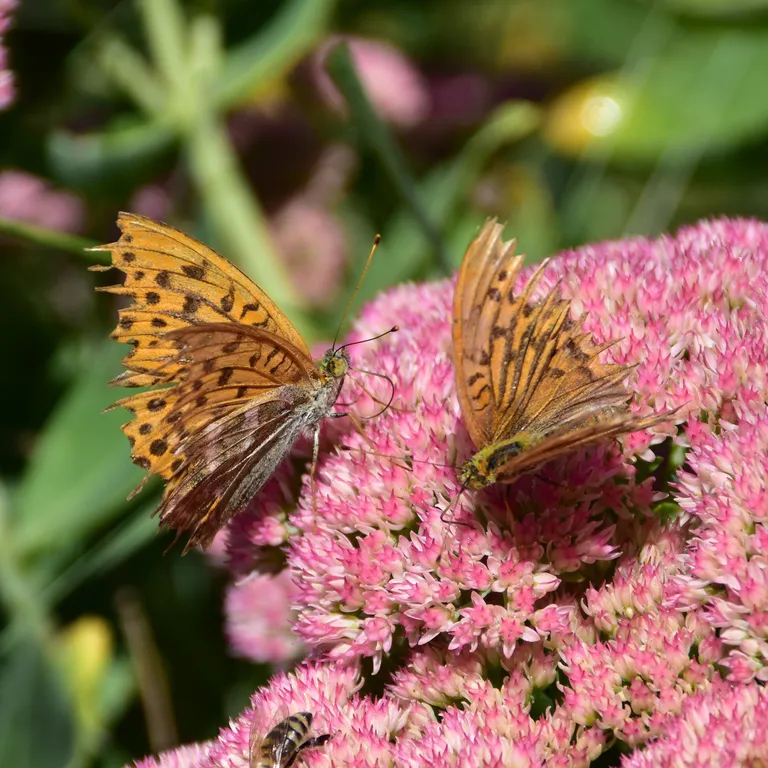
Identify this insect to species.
Argynnis paphia
